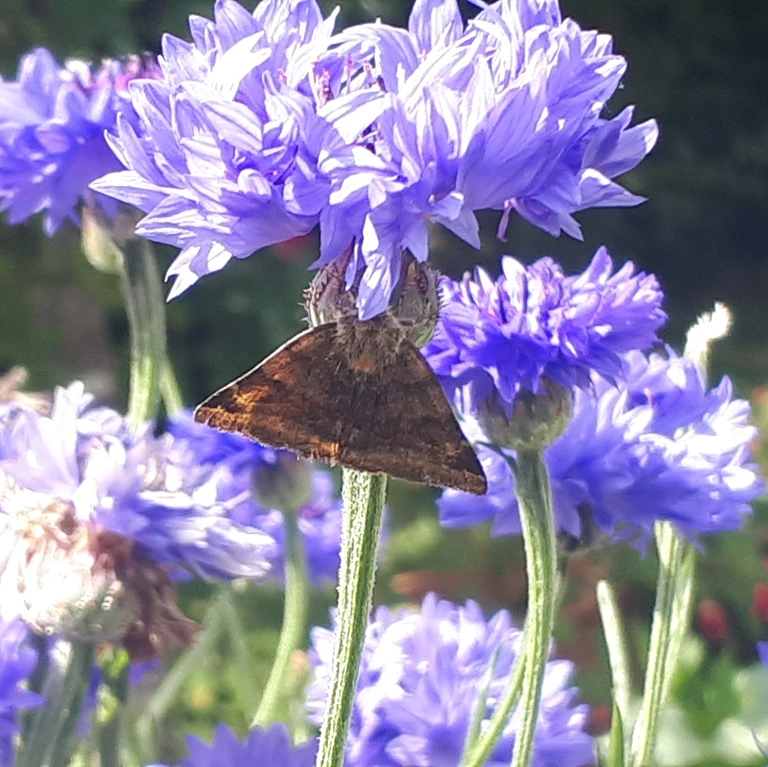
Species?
Euclidia glyphica
